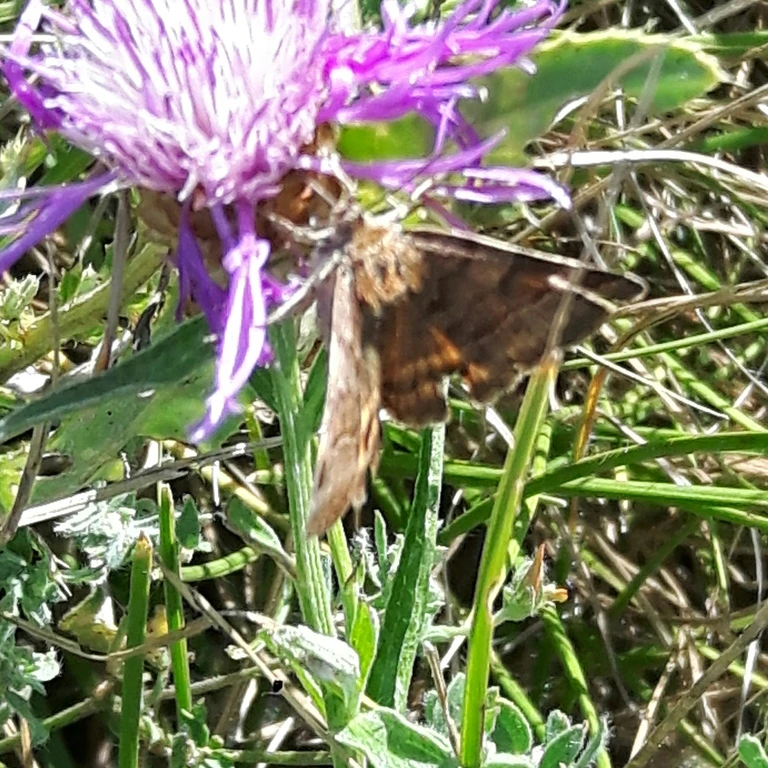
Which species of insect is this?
Euclidia glyphica
